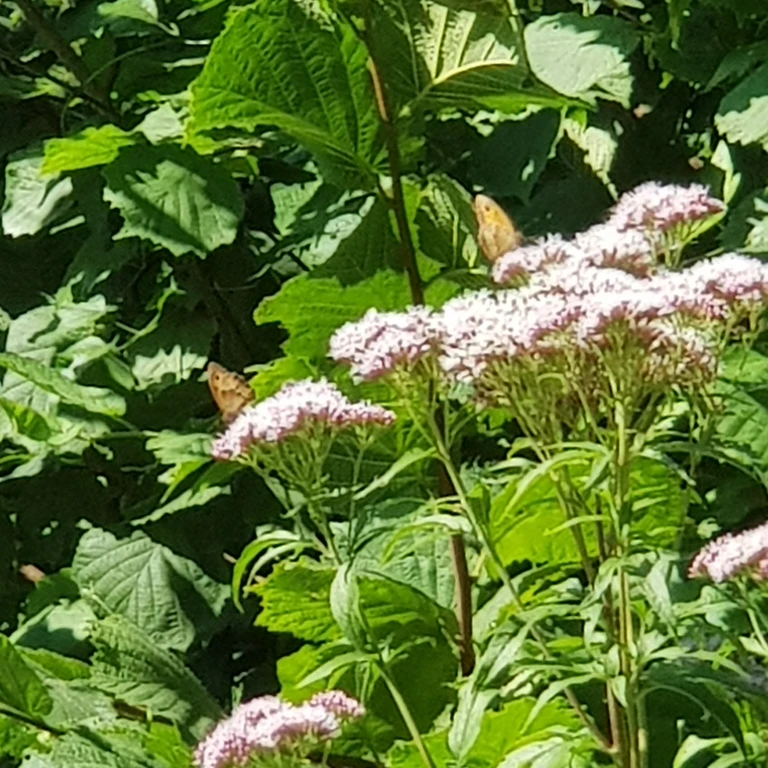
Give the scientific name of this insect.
Maniola jurtina
